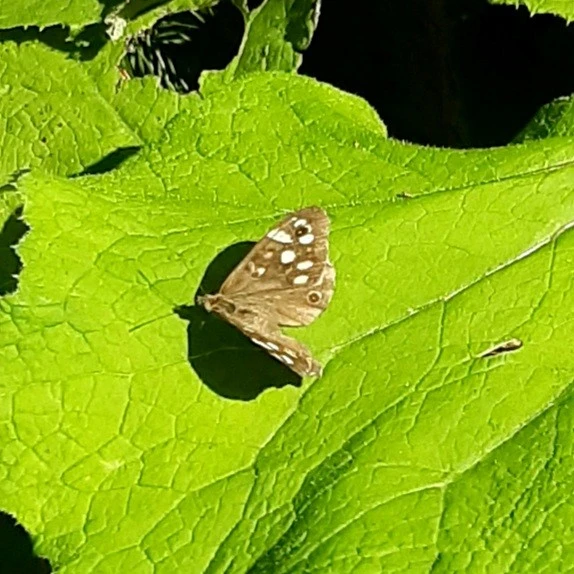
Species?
Pararge aegeria
